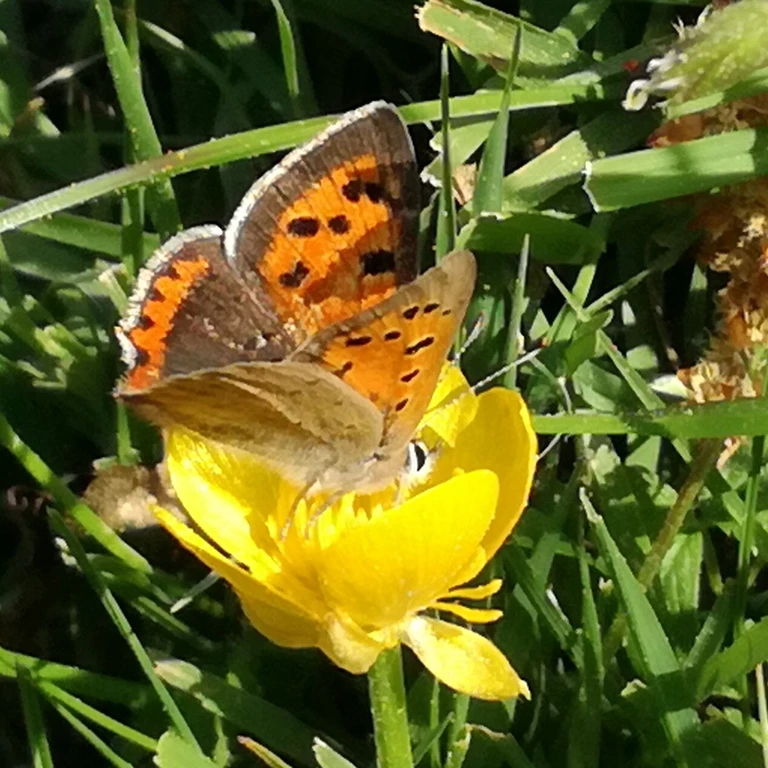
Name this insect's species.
Lycaena phlaeas
